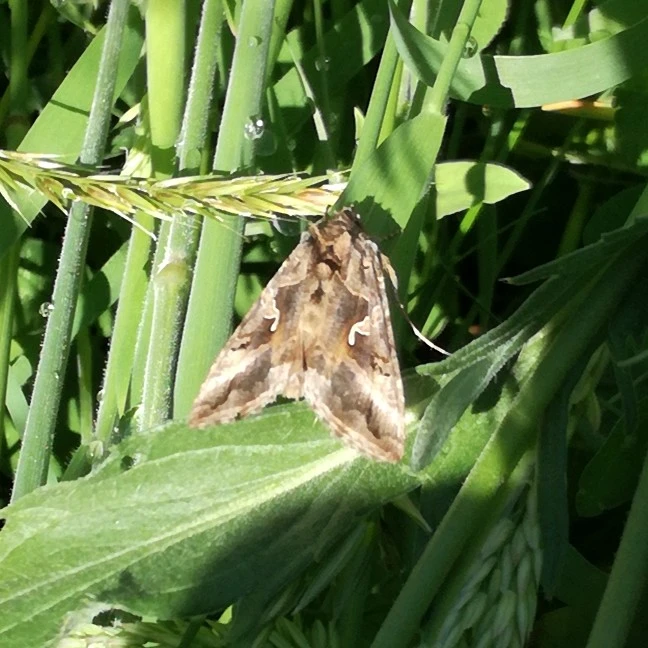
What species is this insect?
Autographa gamma
